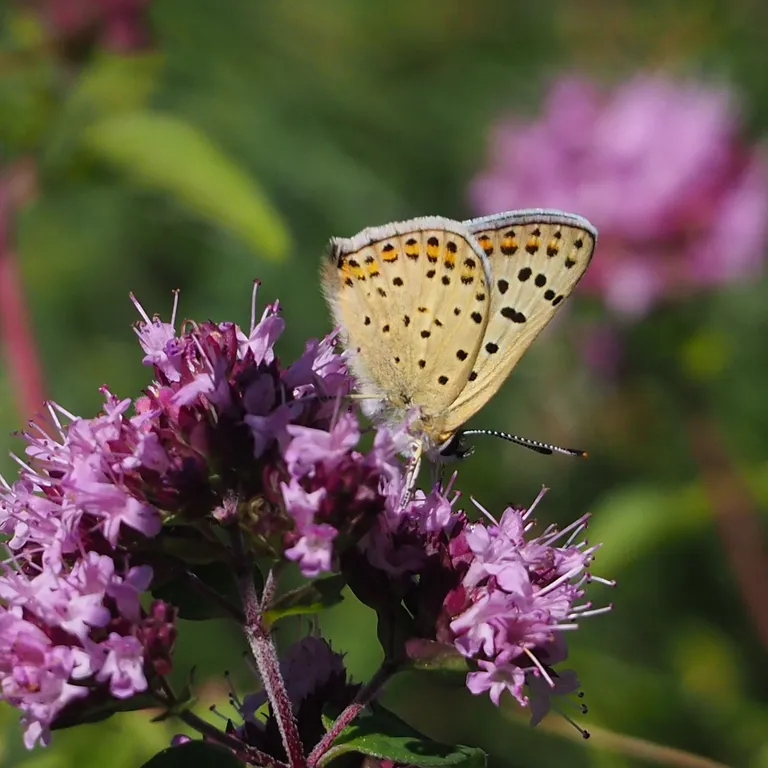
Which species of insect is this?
Lycaena tityrus (also Loweia tityrus)
